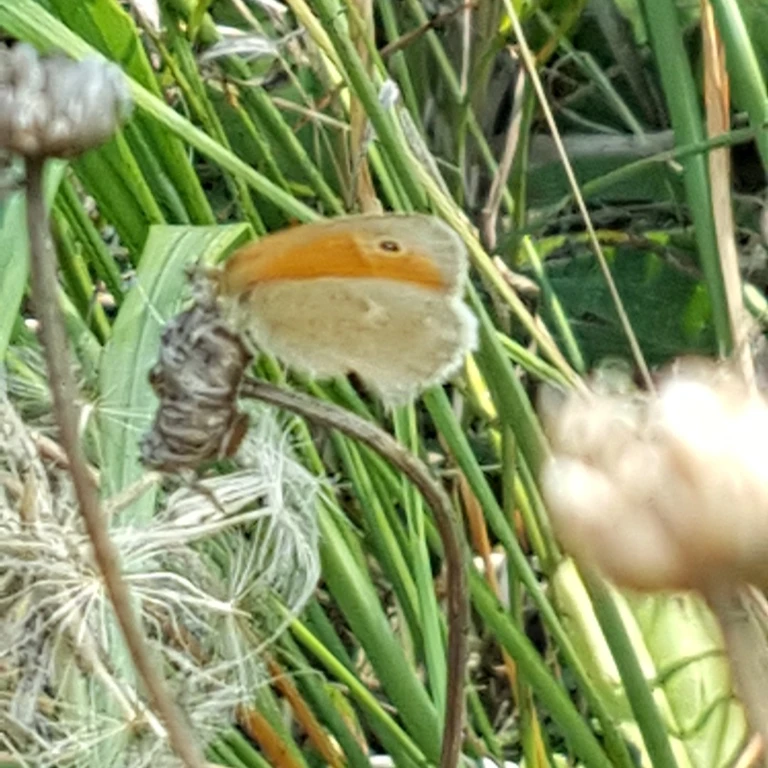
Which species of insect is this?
Coenonympha pamphilus
